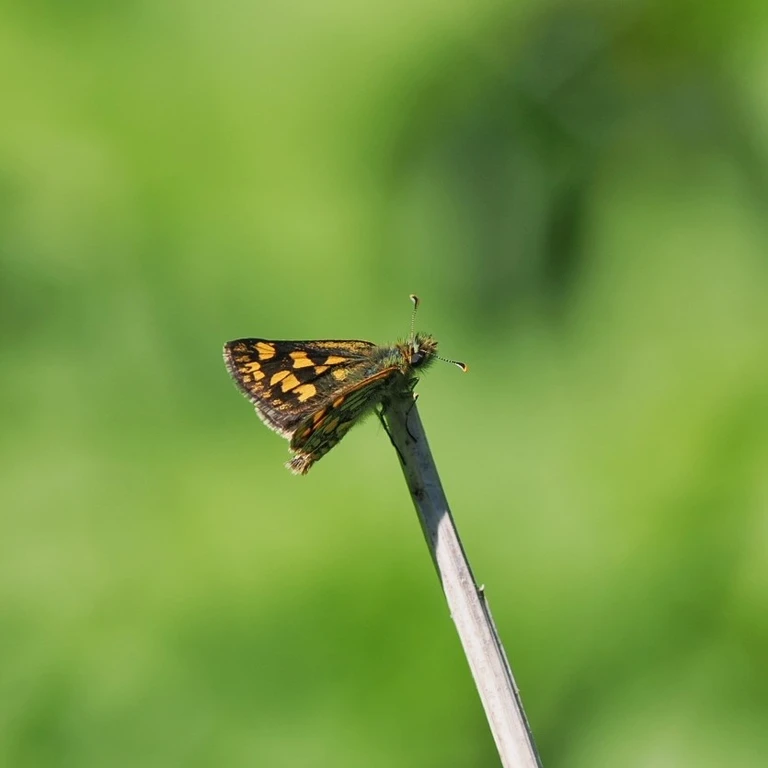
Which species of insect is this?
Carterocephalus palaemon
